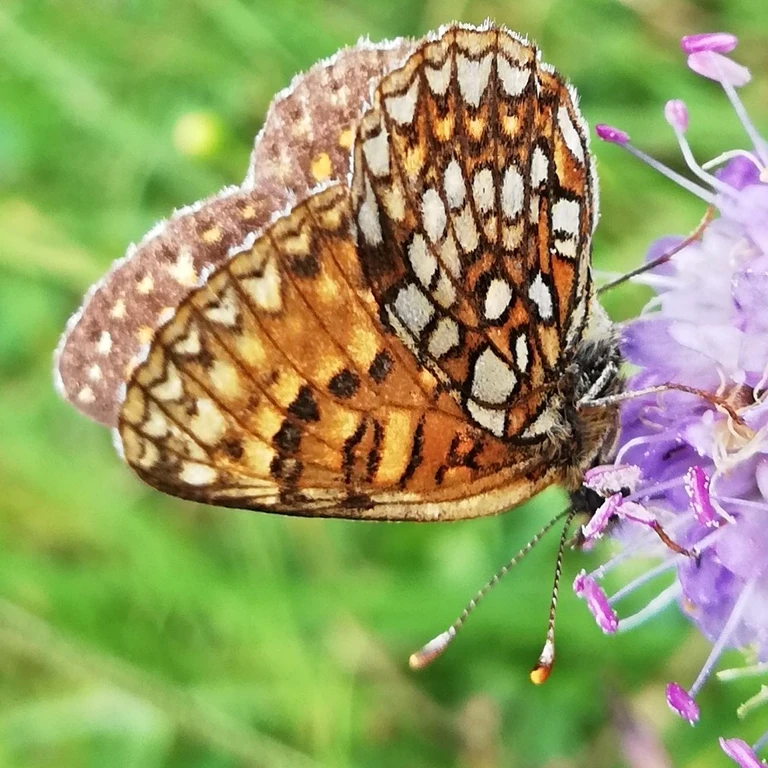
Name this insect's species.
Melitaea diamina
